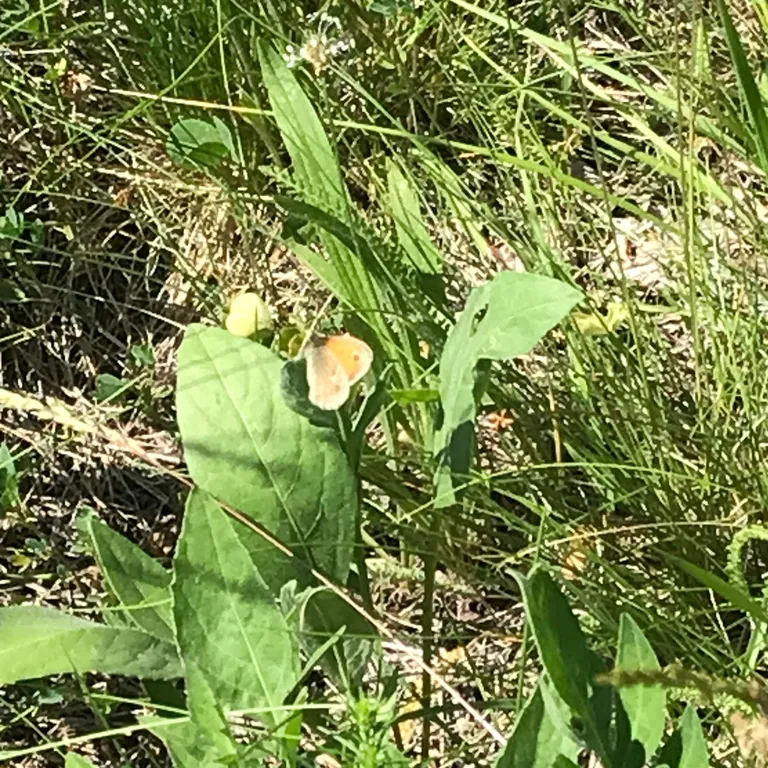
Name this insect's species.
Coenonympha pamphilus
